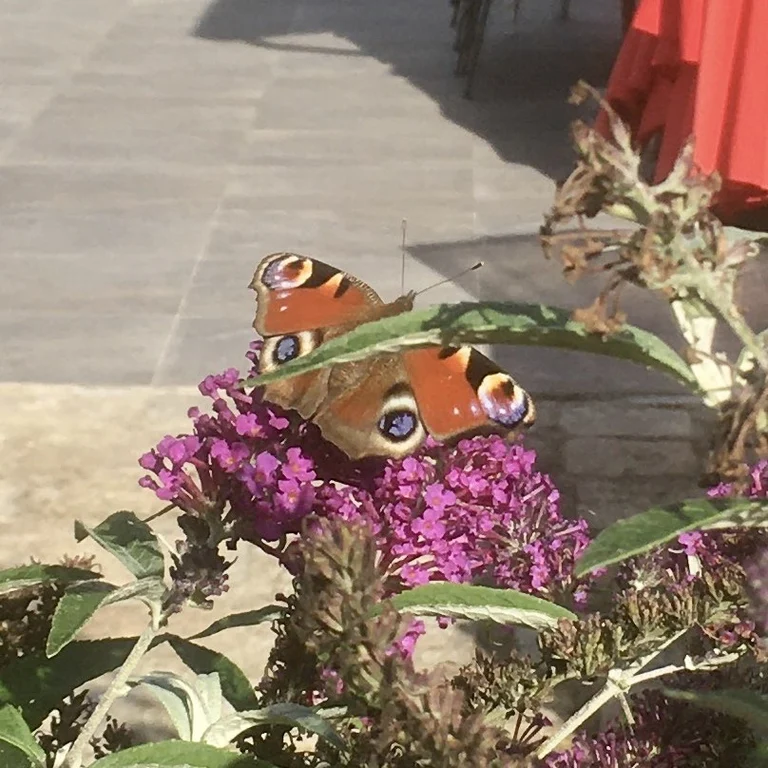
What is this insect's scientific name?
Aglais io
